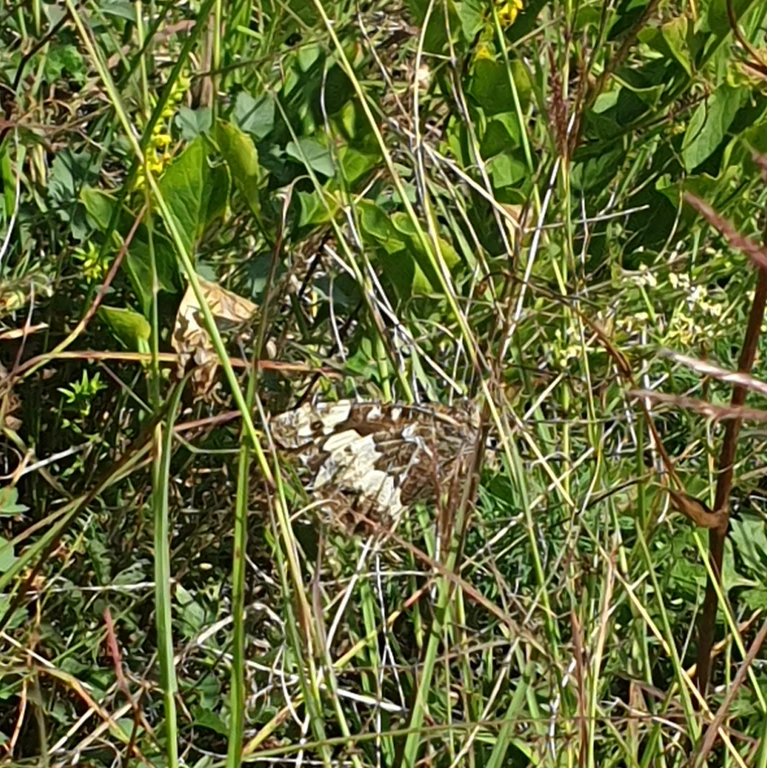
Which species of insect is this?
Brintesia circe
